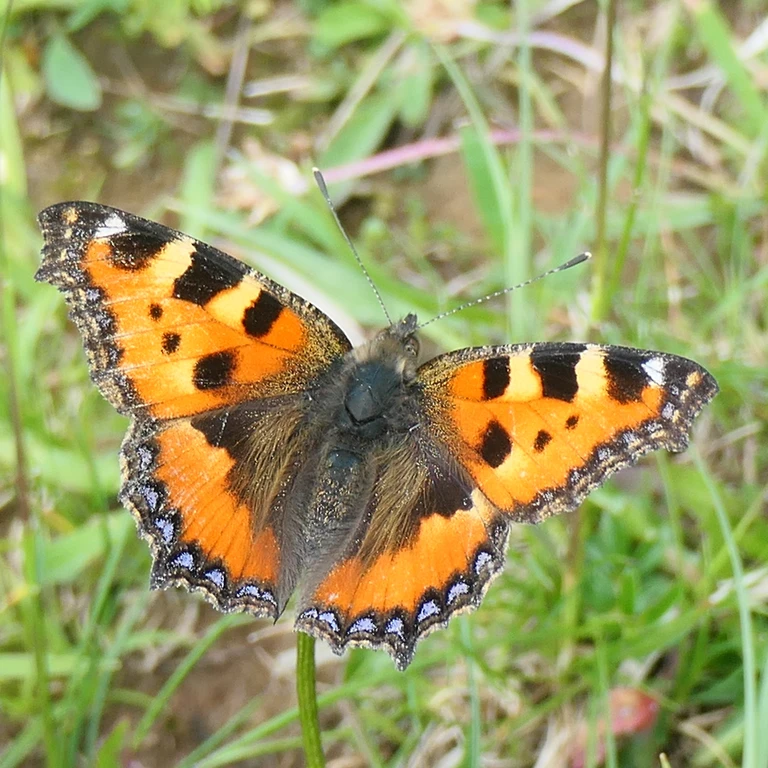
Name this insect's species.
Aglais urticae
